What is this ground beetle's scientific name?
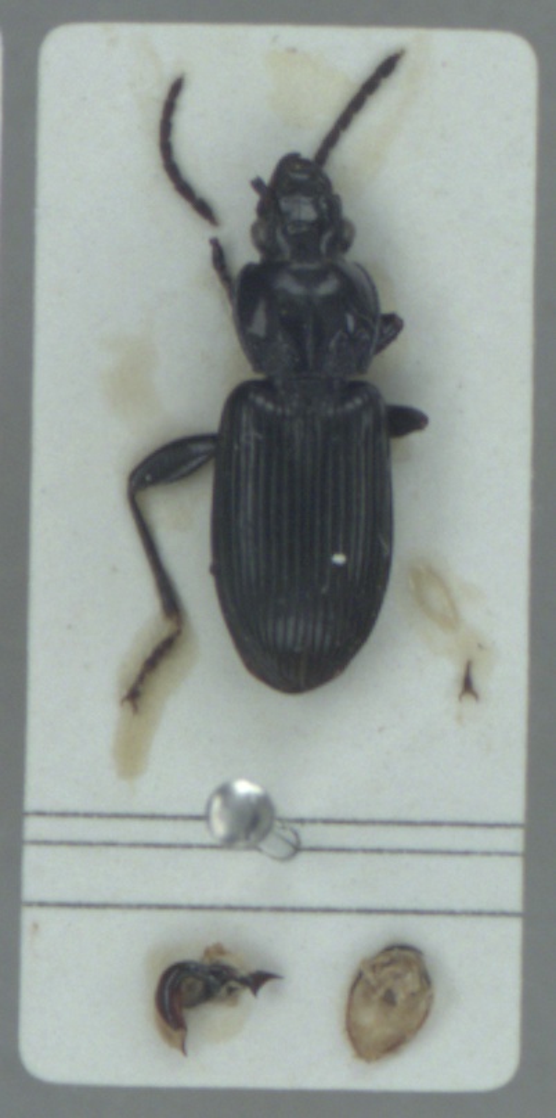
Pterostichus nigrita
